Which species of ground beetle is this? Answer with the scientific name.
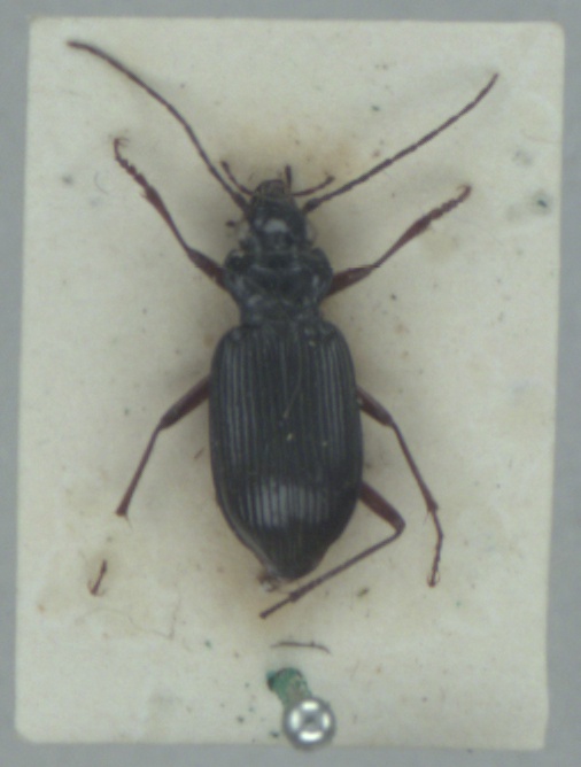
Nebria rufescens
